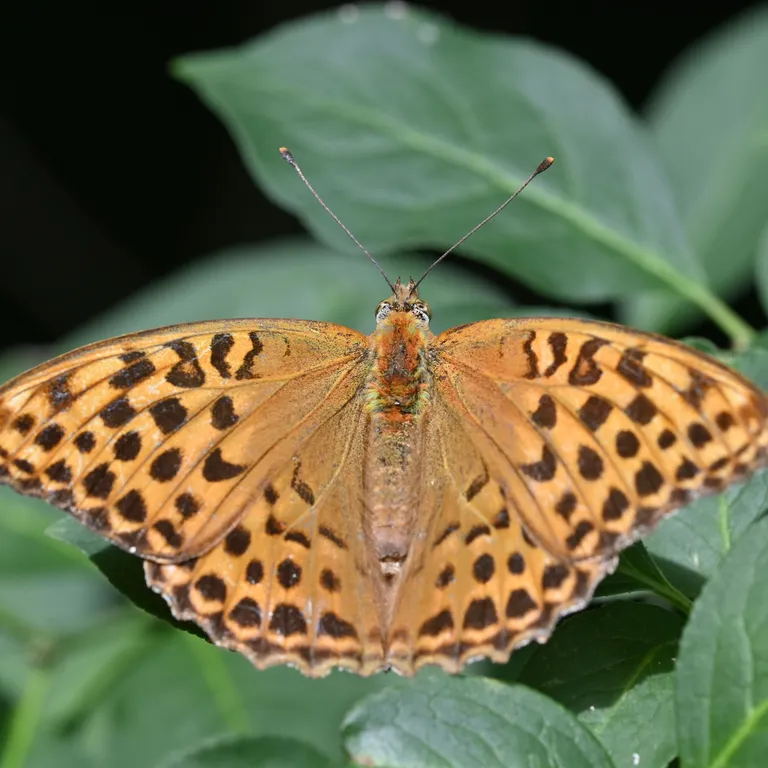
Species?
Argynnis paphia
